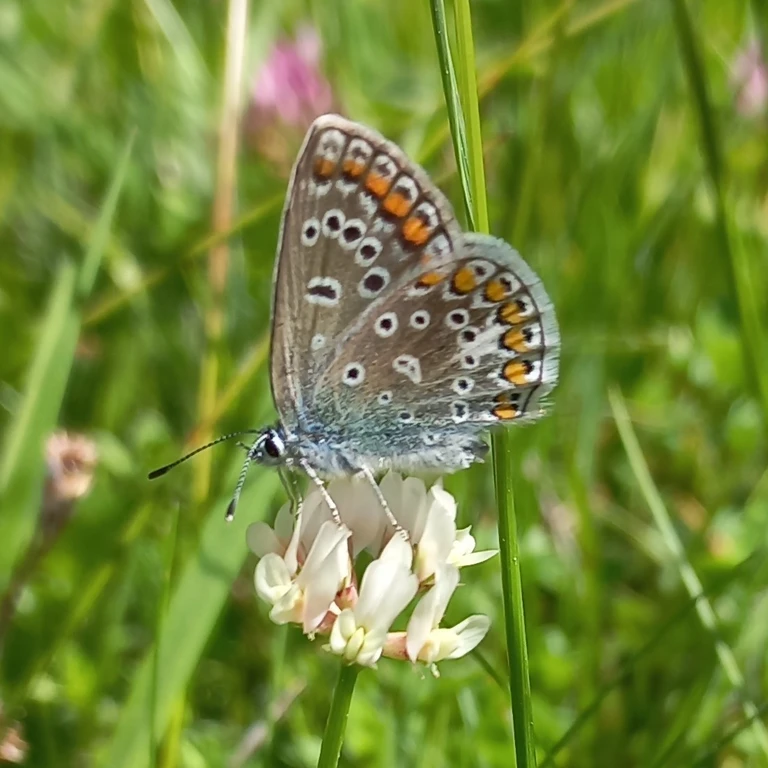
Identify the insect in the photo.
Polyommatus icarus
